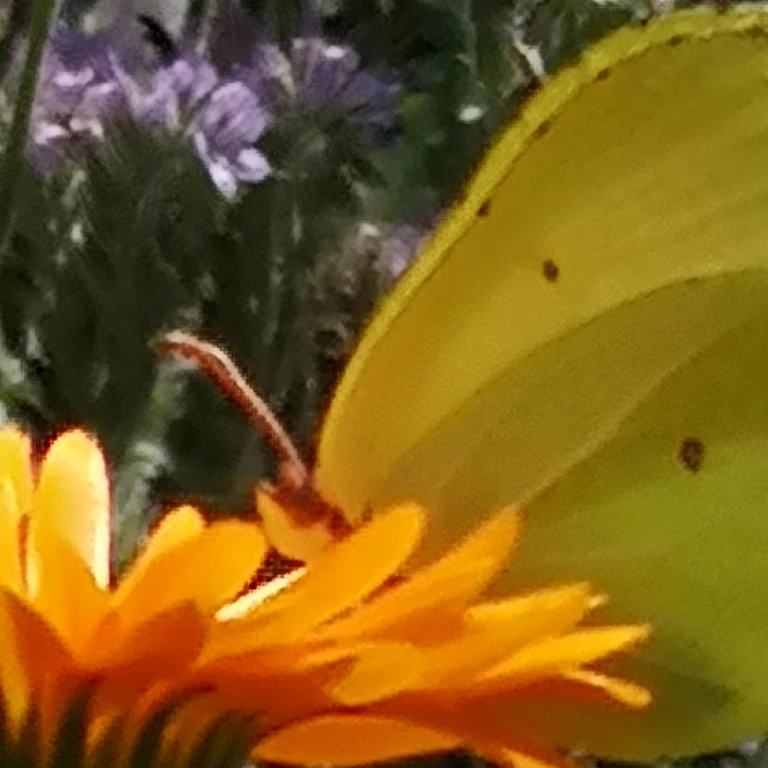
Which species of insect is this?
Gonepteryx rhamni
